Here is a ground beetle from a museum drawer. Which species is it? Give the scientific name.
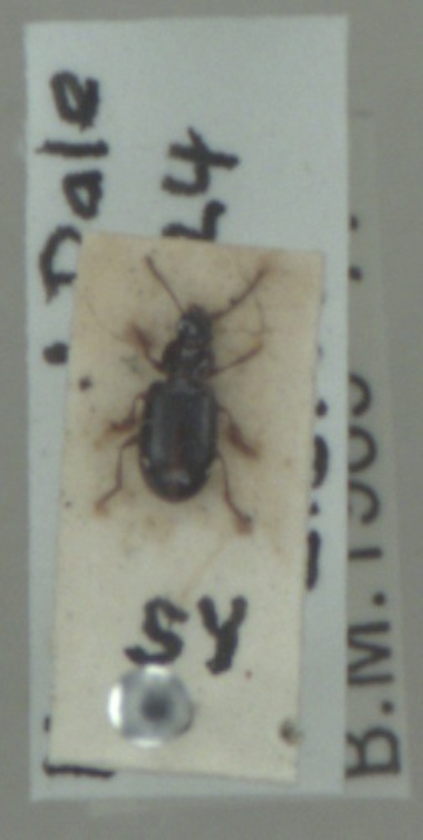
Bradycellus ruficollis
